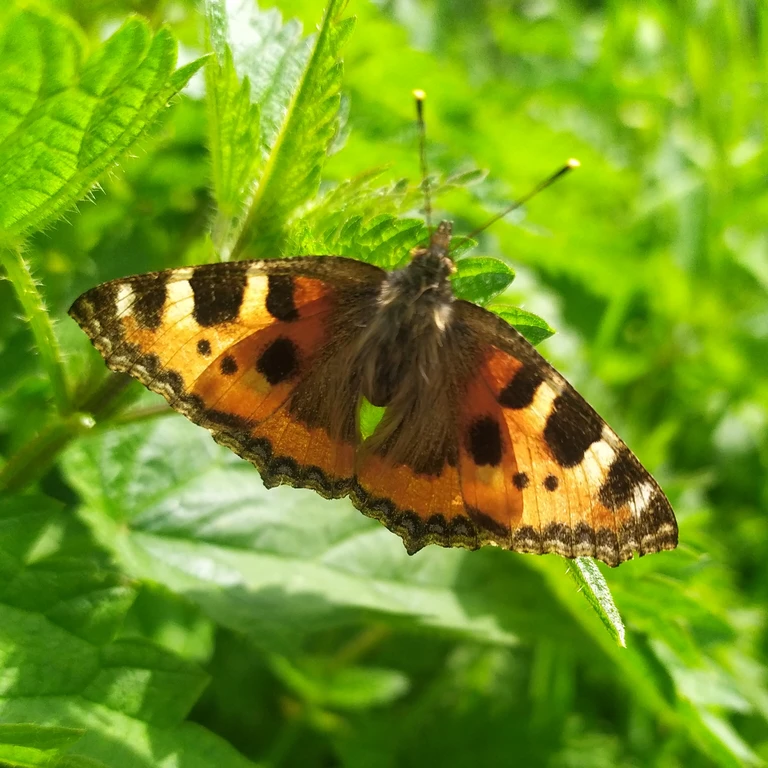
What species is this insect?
Aglais urticae
